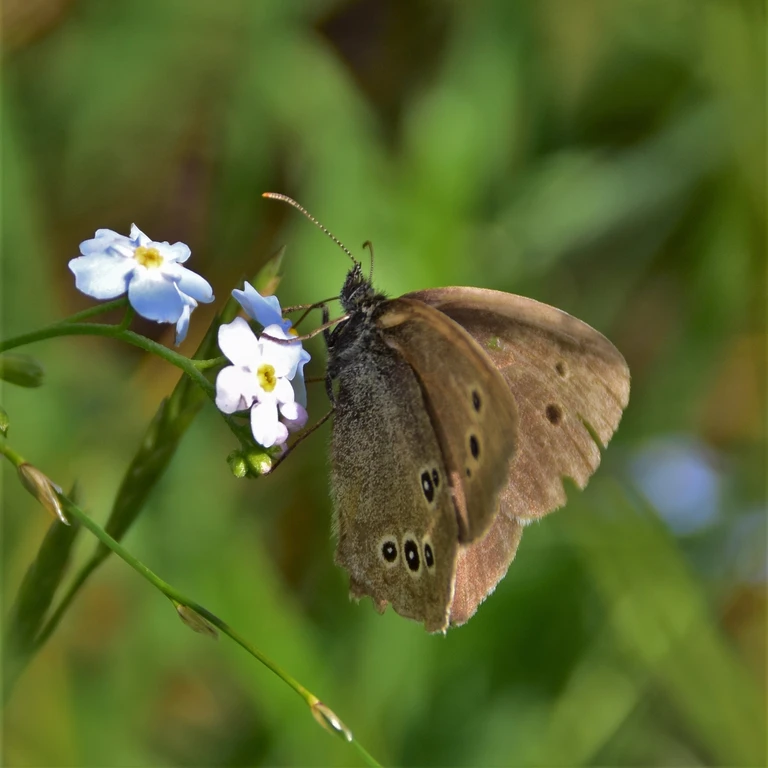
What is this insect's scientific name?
Aphantopus hyperantus
